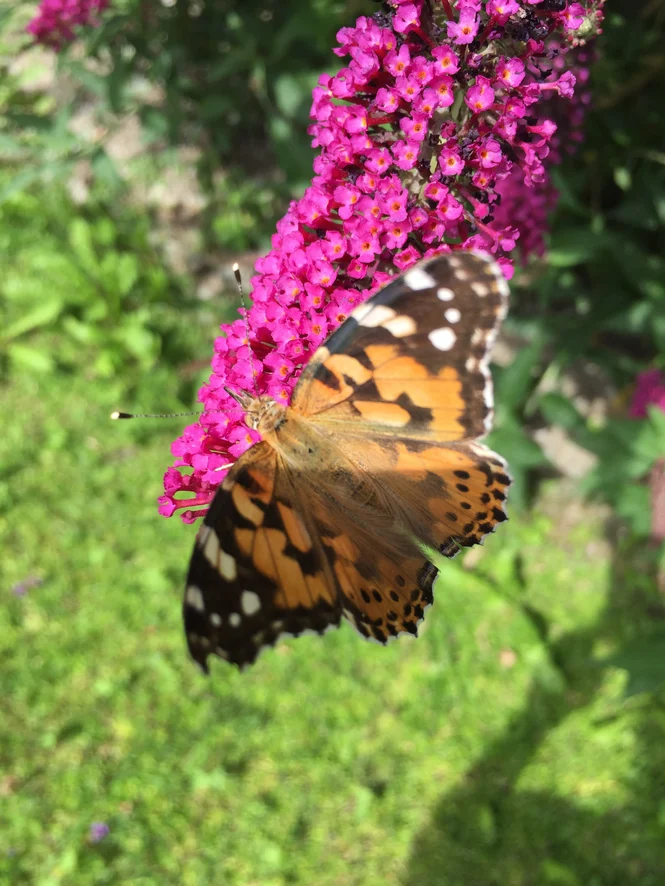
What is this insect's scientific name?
Vanessa cardui
